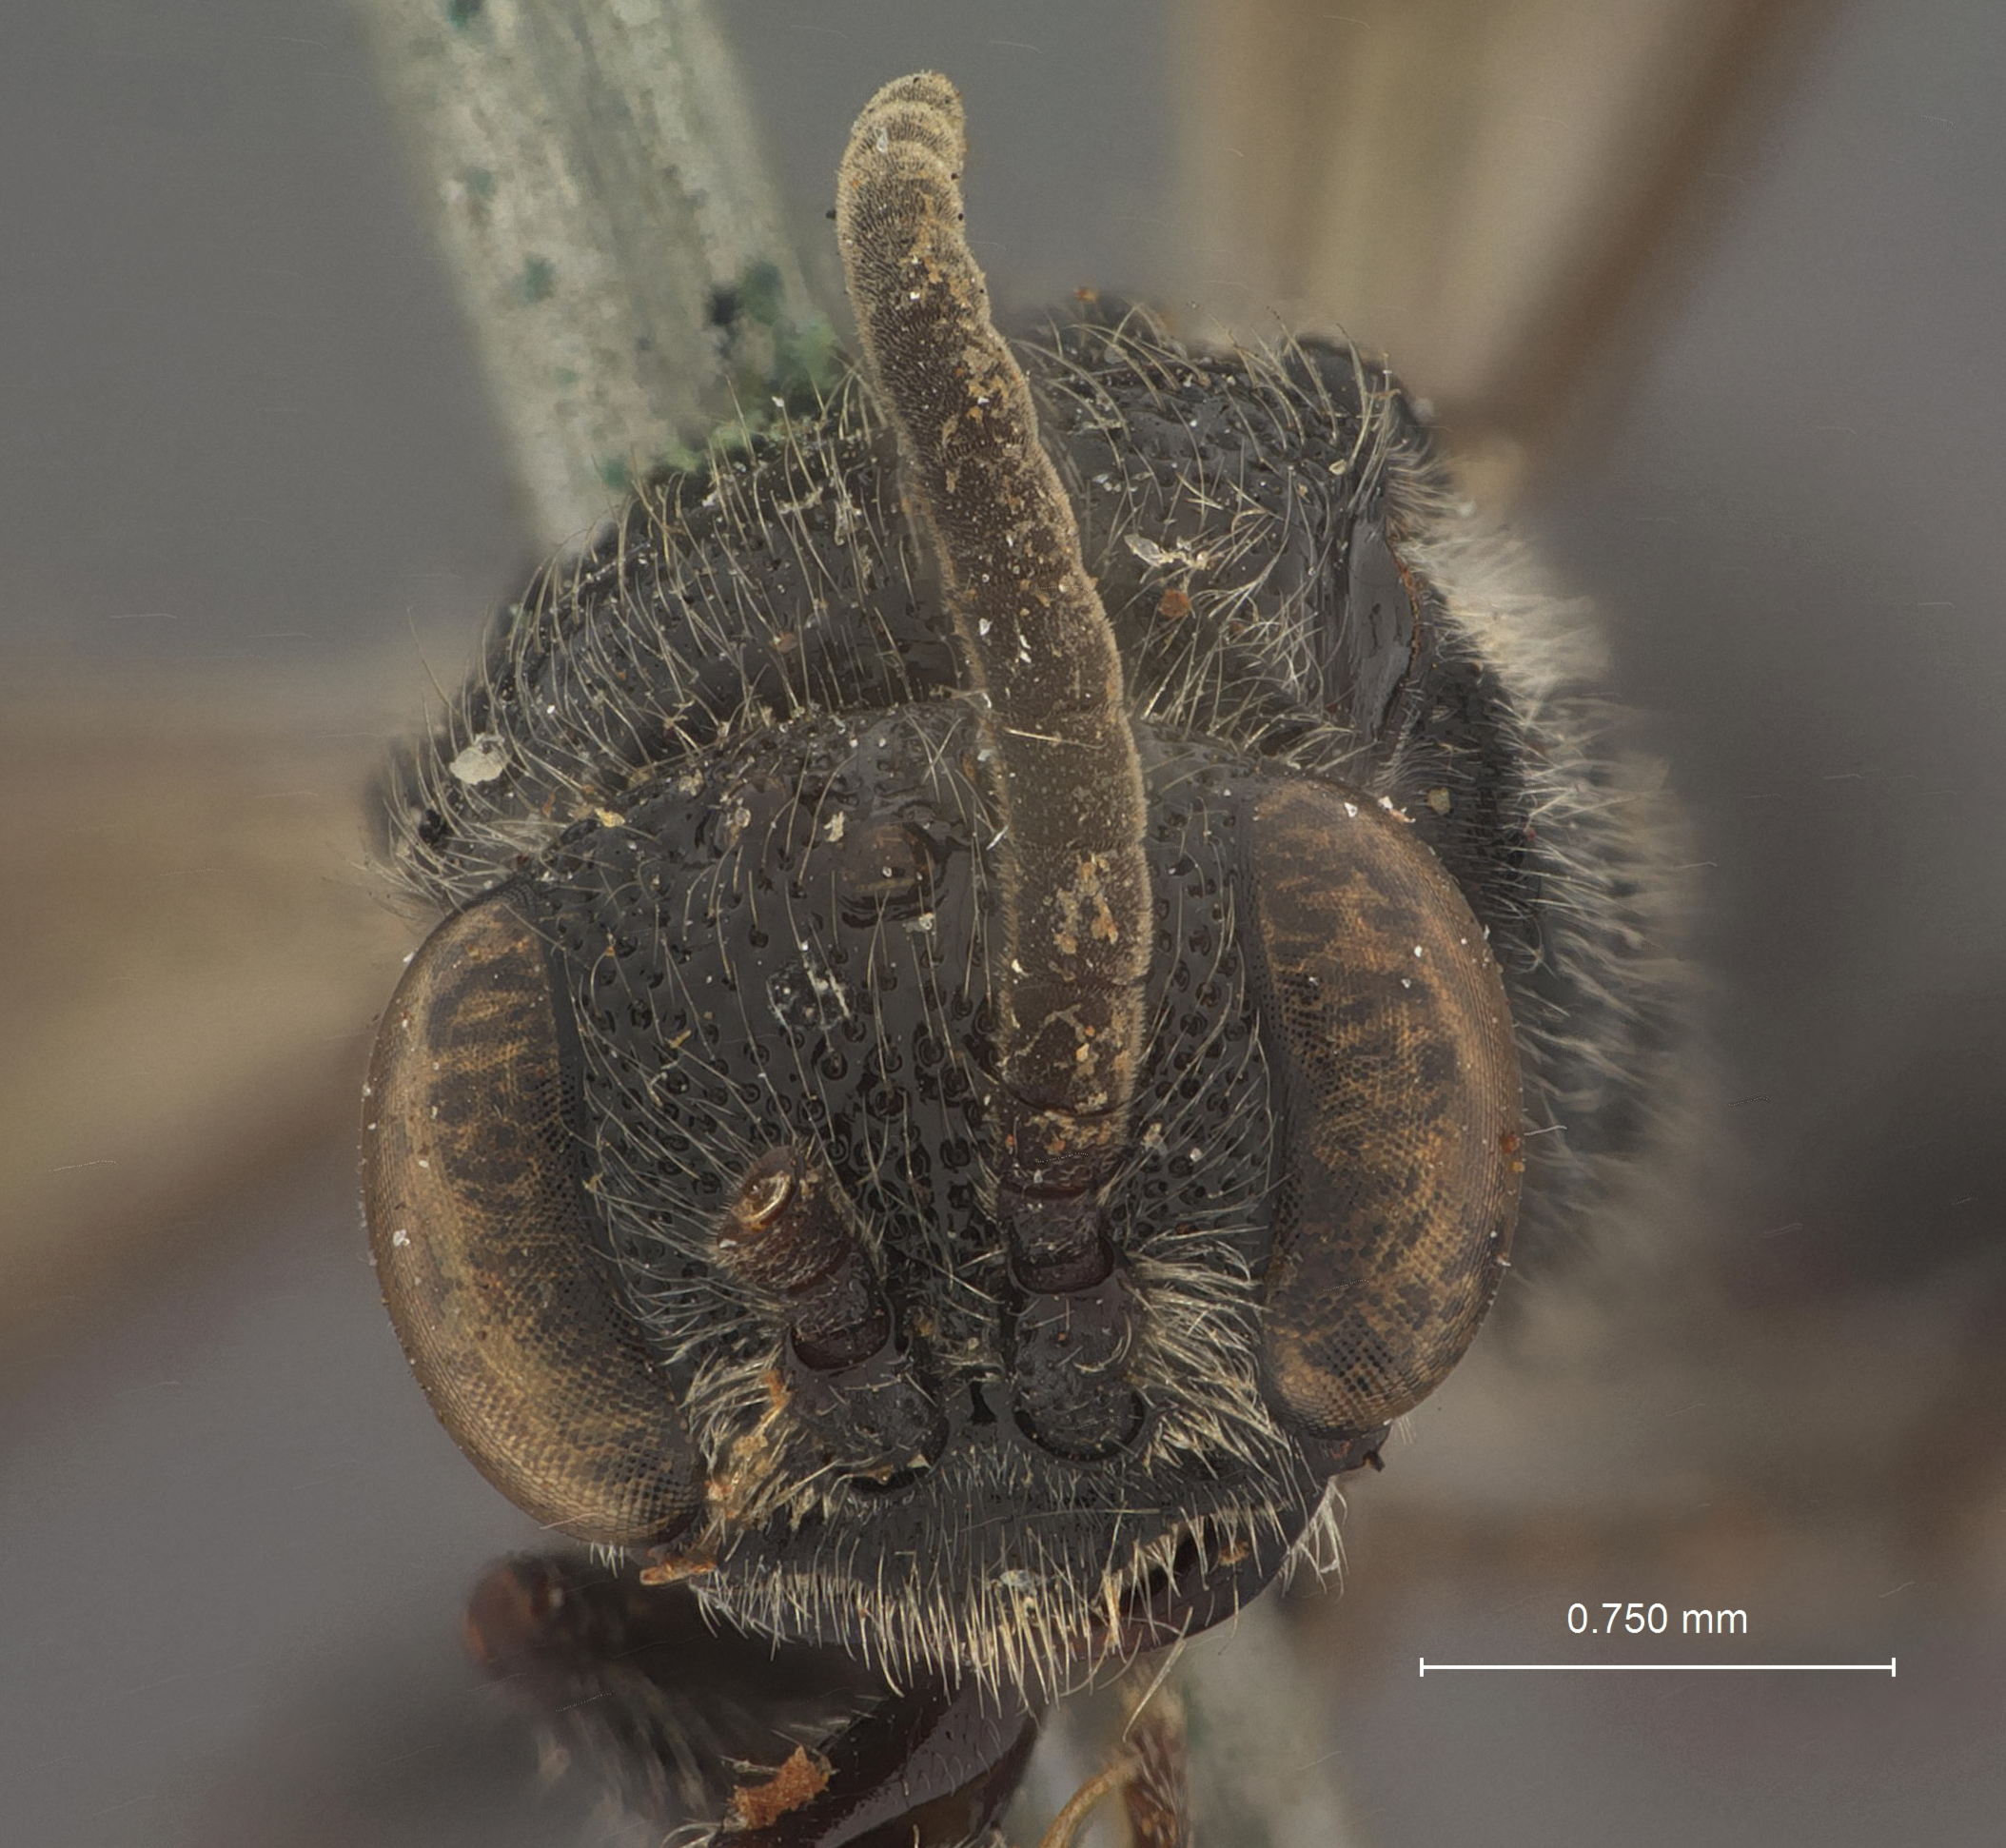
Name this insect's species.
Tiphia ancha
